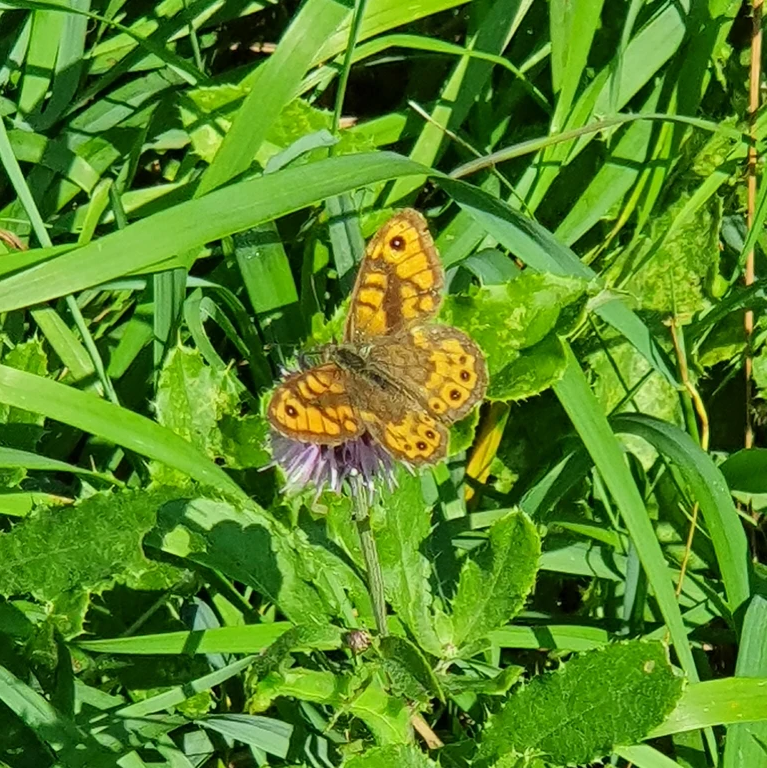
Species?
Lasiommata megera (also Pararge megera)
